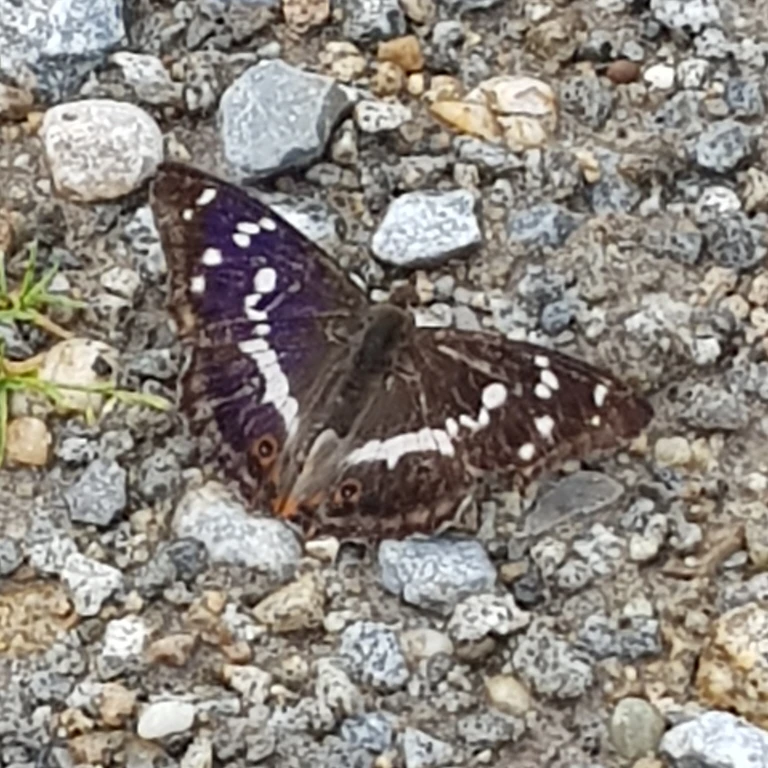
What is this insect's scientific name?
Apatura iris
